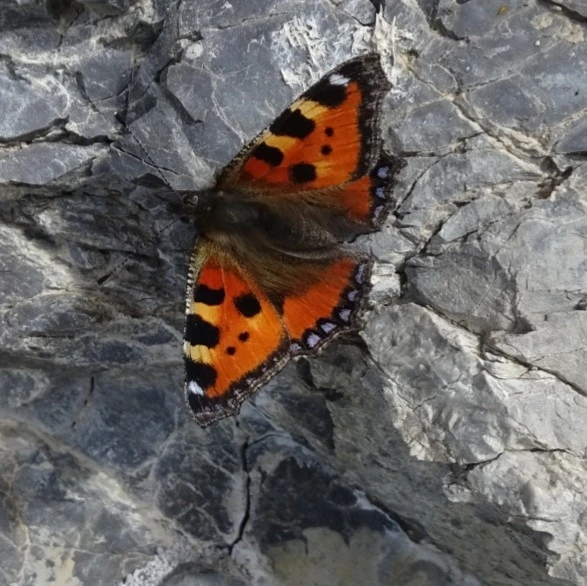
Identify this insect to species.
Aglais urticae
